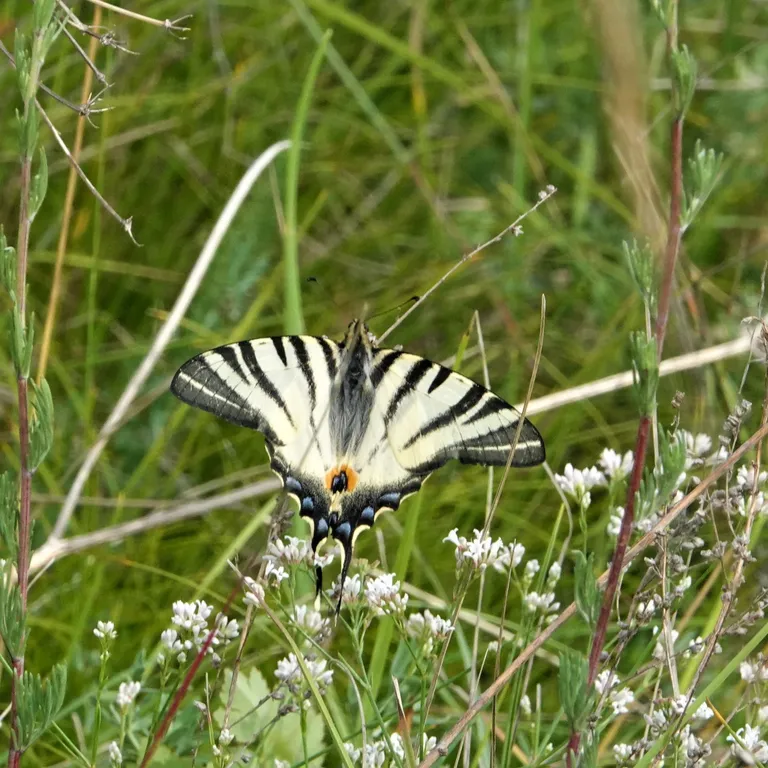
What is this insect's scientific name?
Iphiclides podalirius
